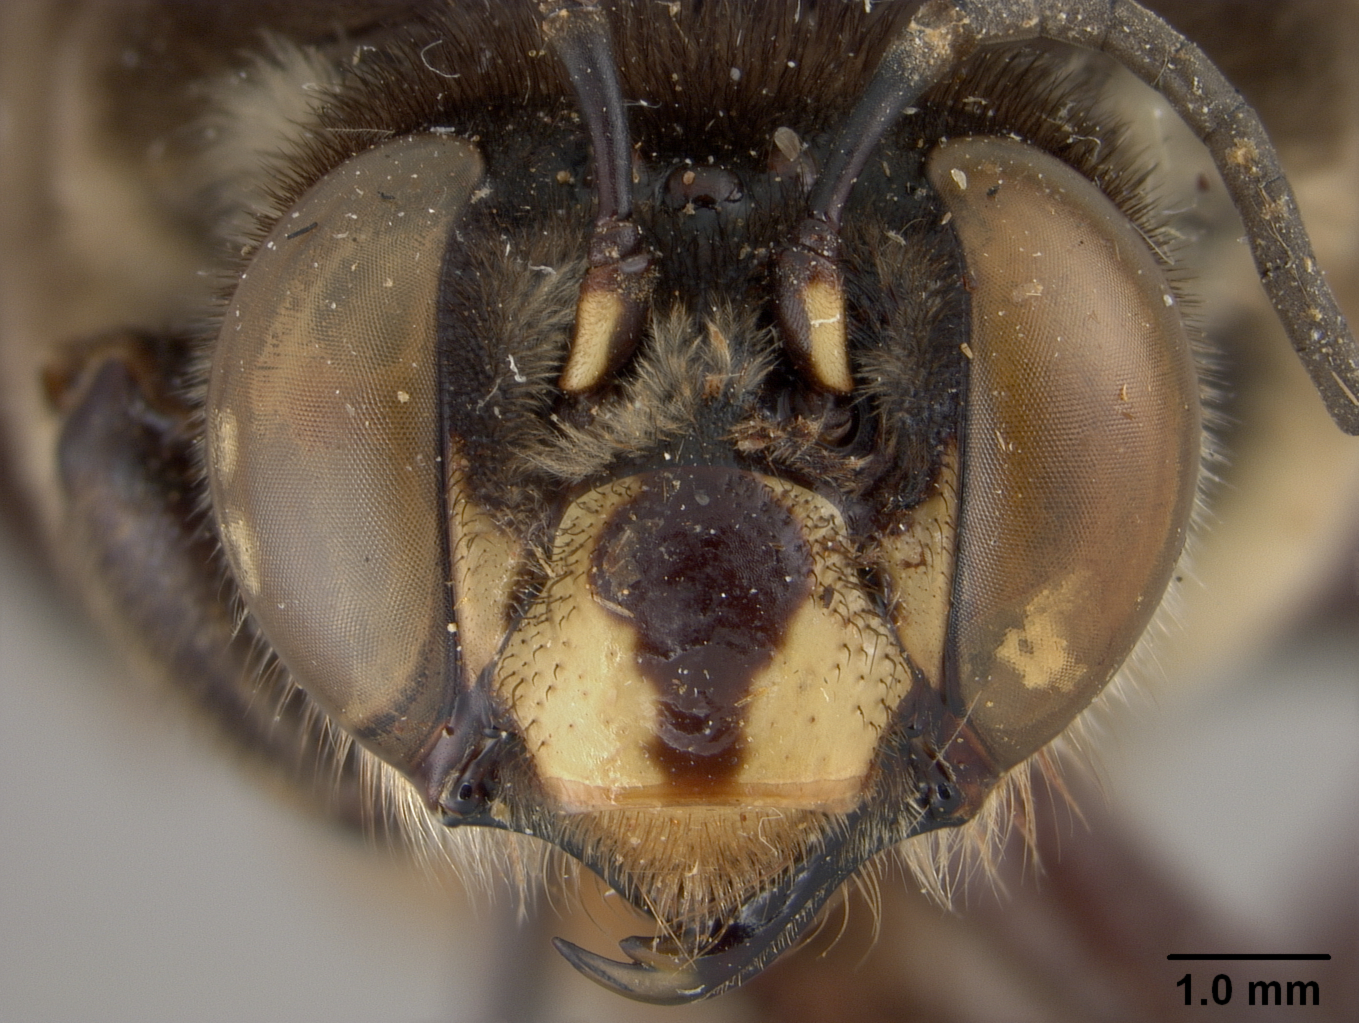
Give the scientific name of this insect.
Centris lilacina
